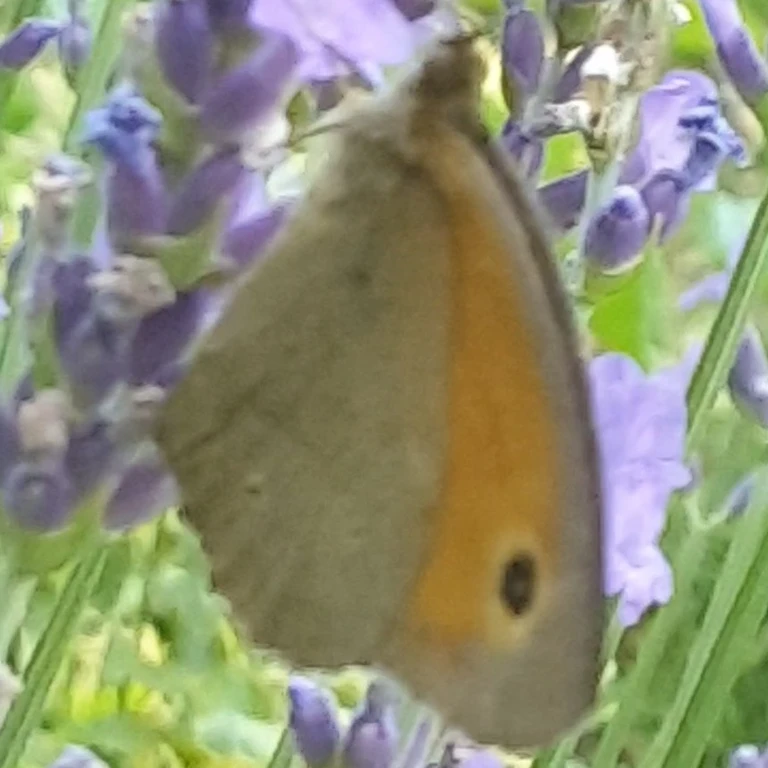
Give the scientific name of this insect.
Maniola jurtina
